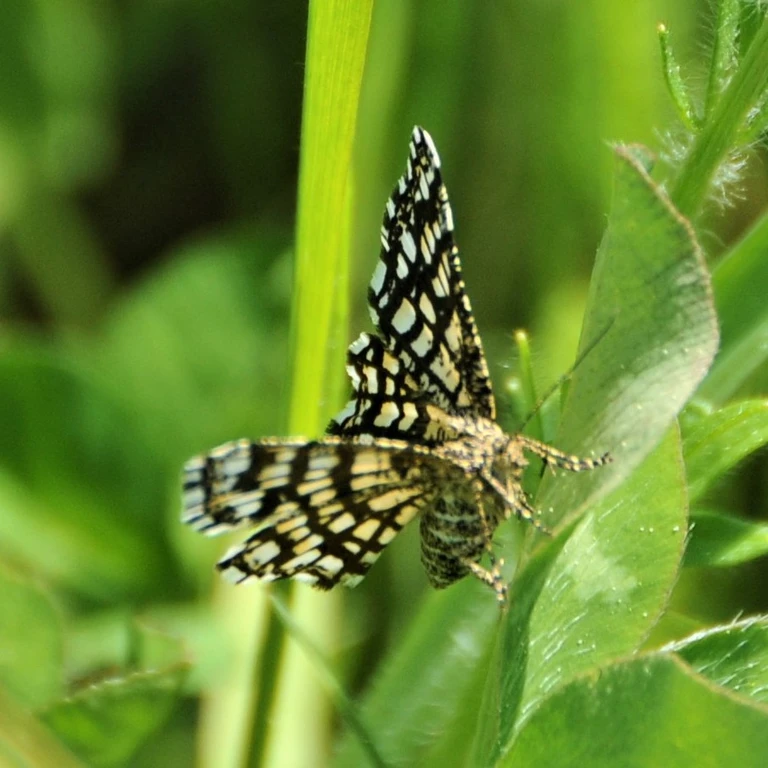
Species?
Chiasmia clathrata
